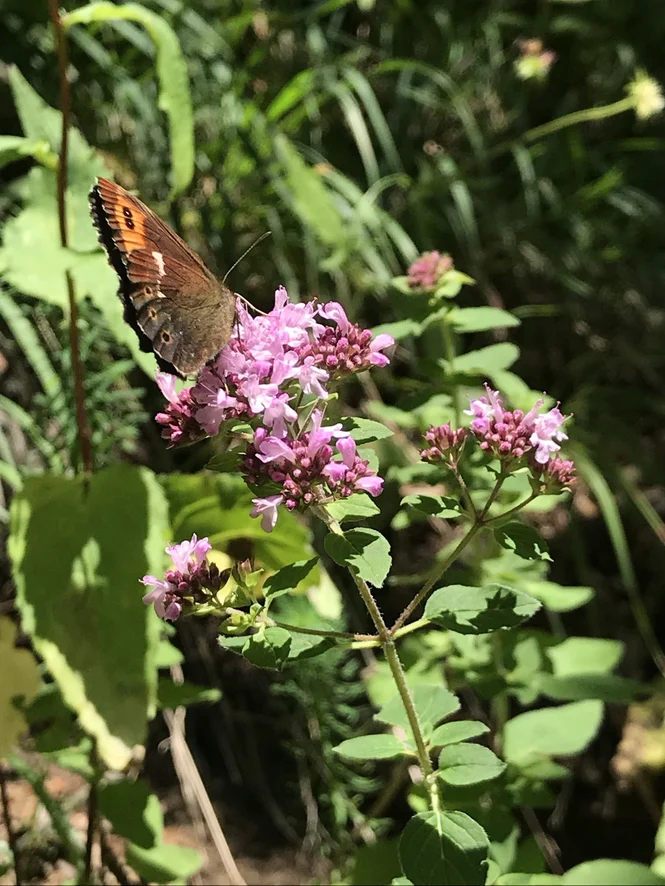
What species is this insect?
Erebia ligea
